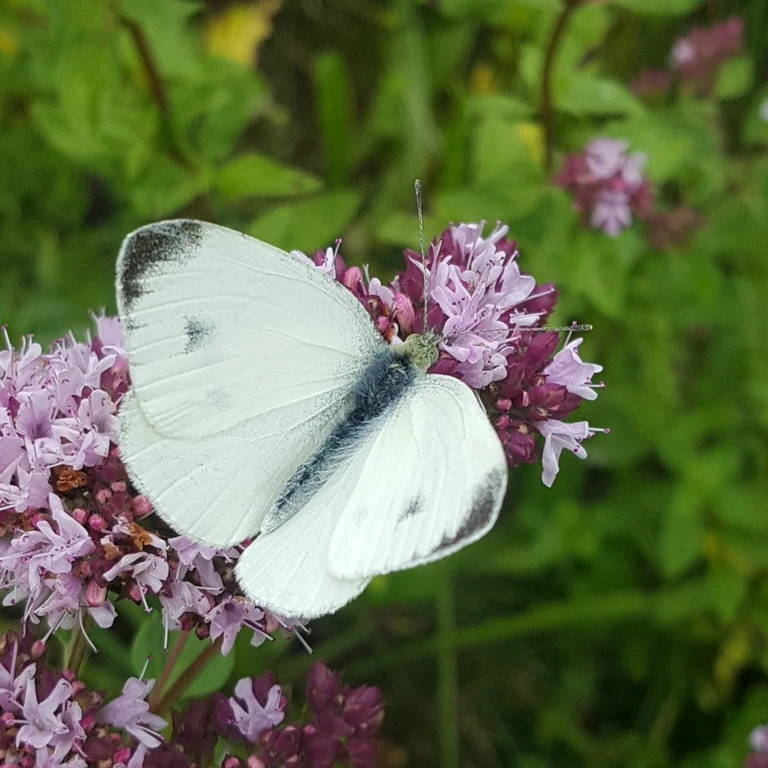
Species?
Pieris mannii
